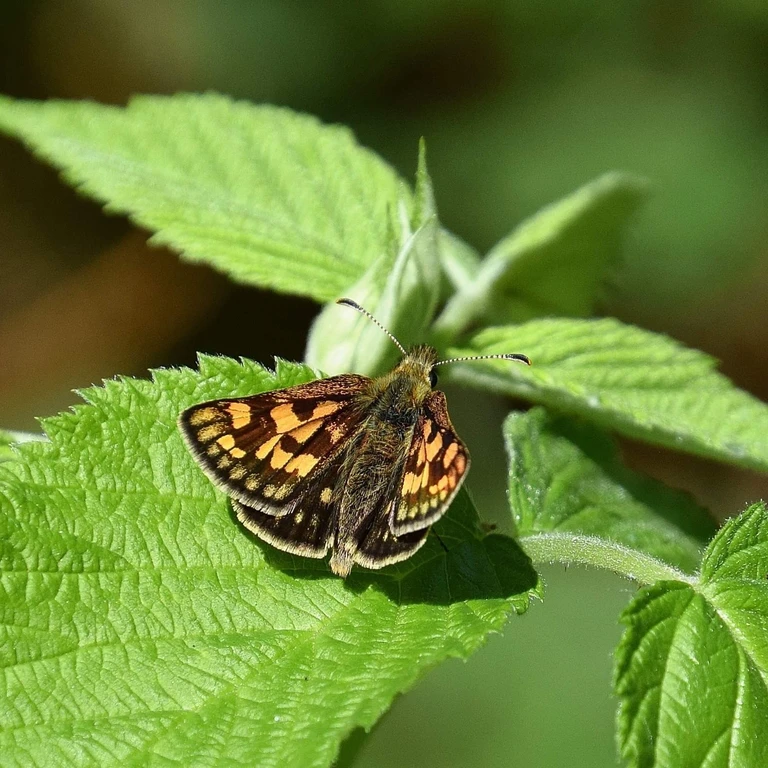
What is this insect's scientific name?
Carterocephalus palaemon
